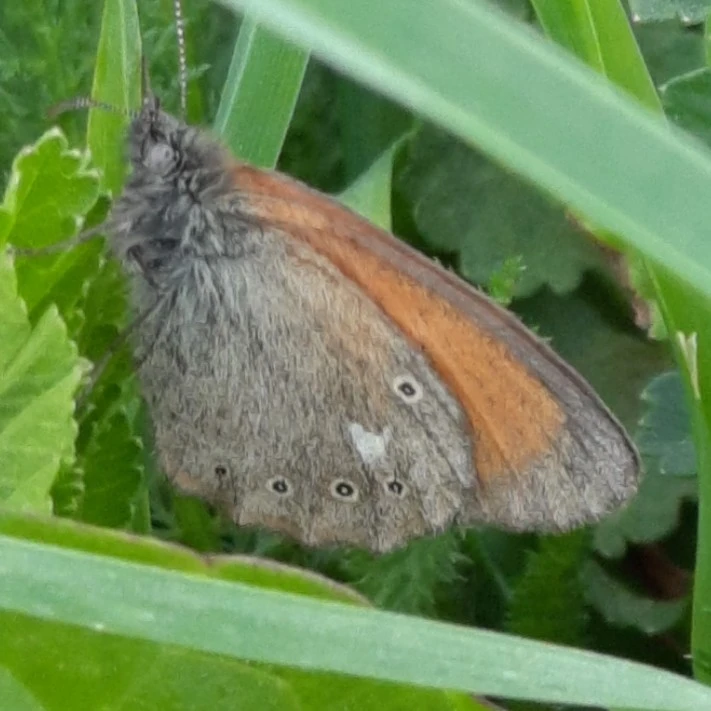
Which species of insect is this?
Coenonympha glycerion (also Coenonympha iphis)
